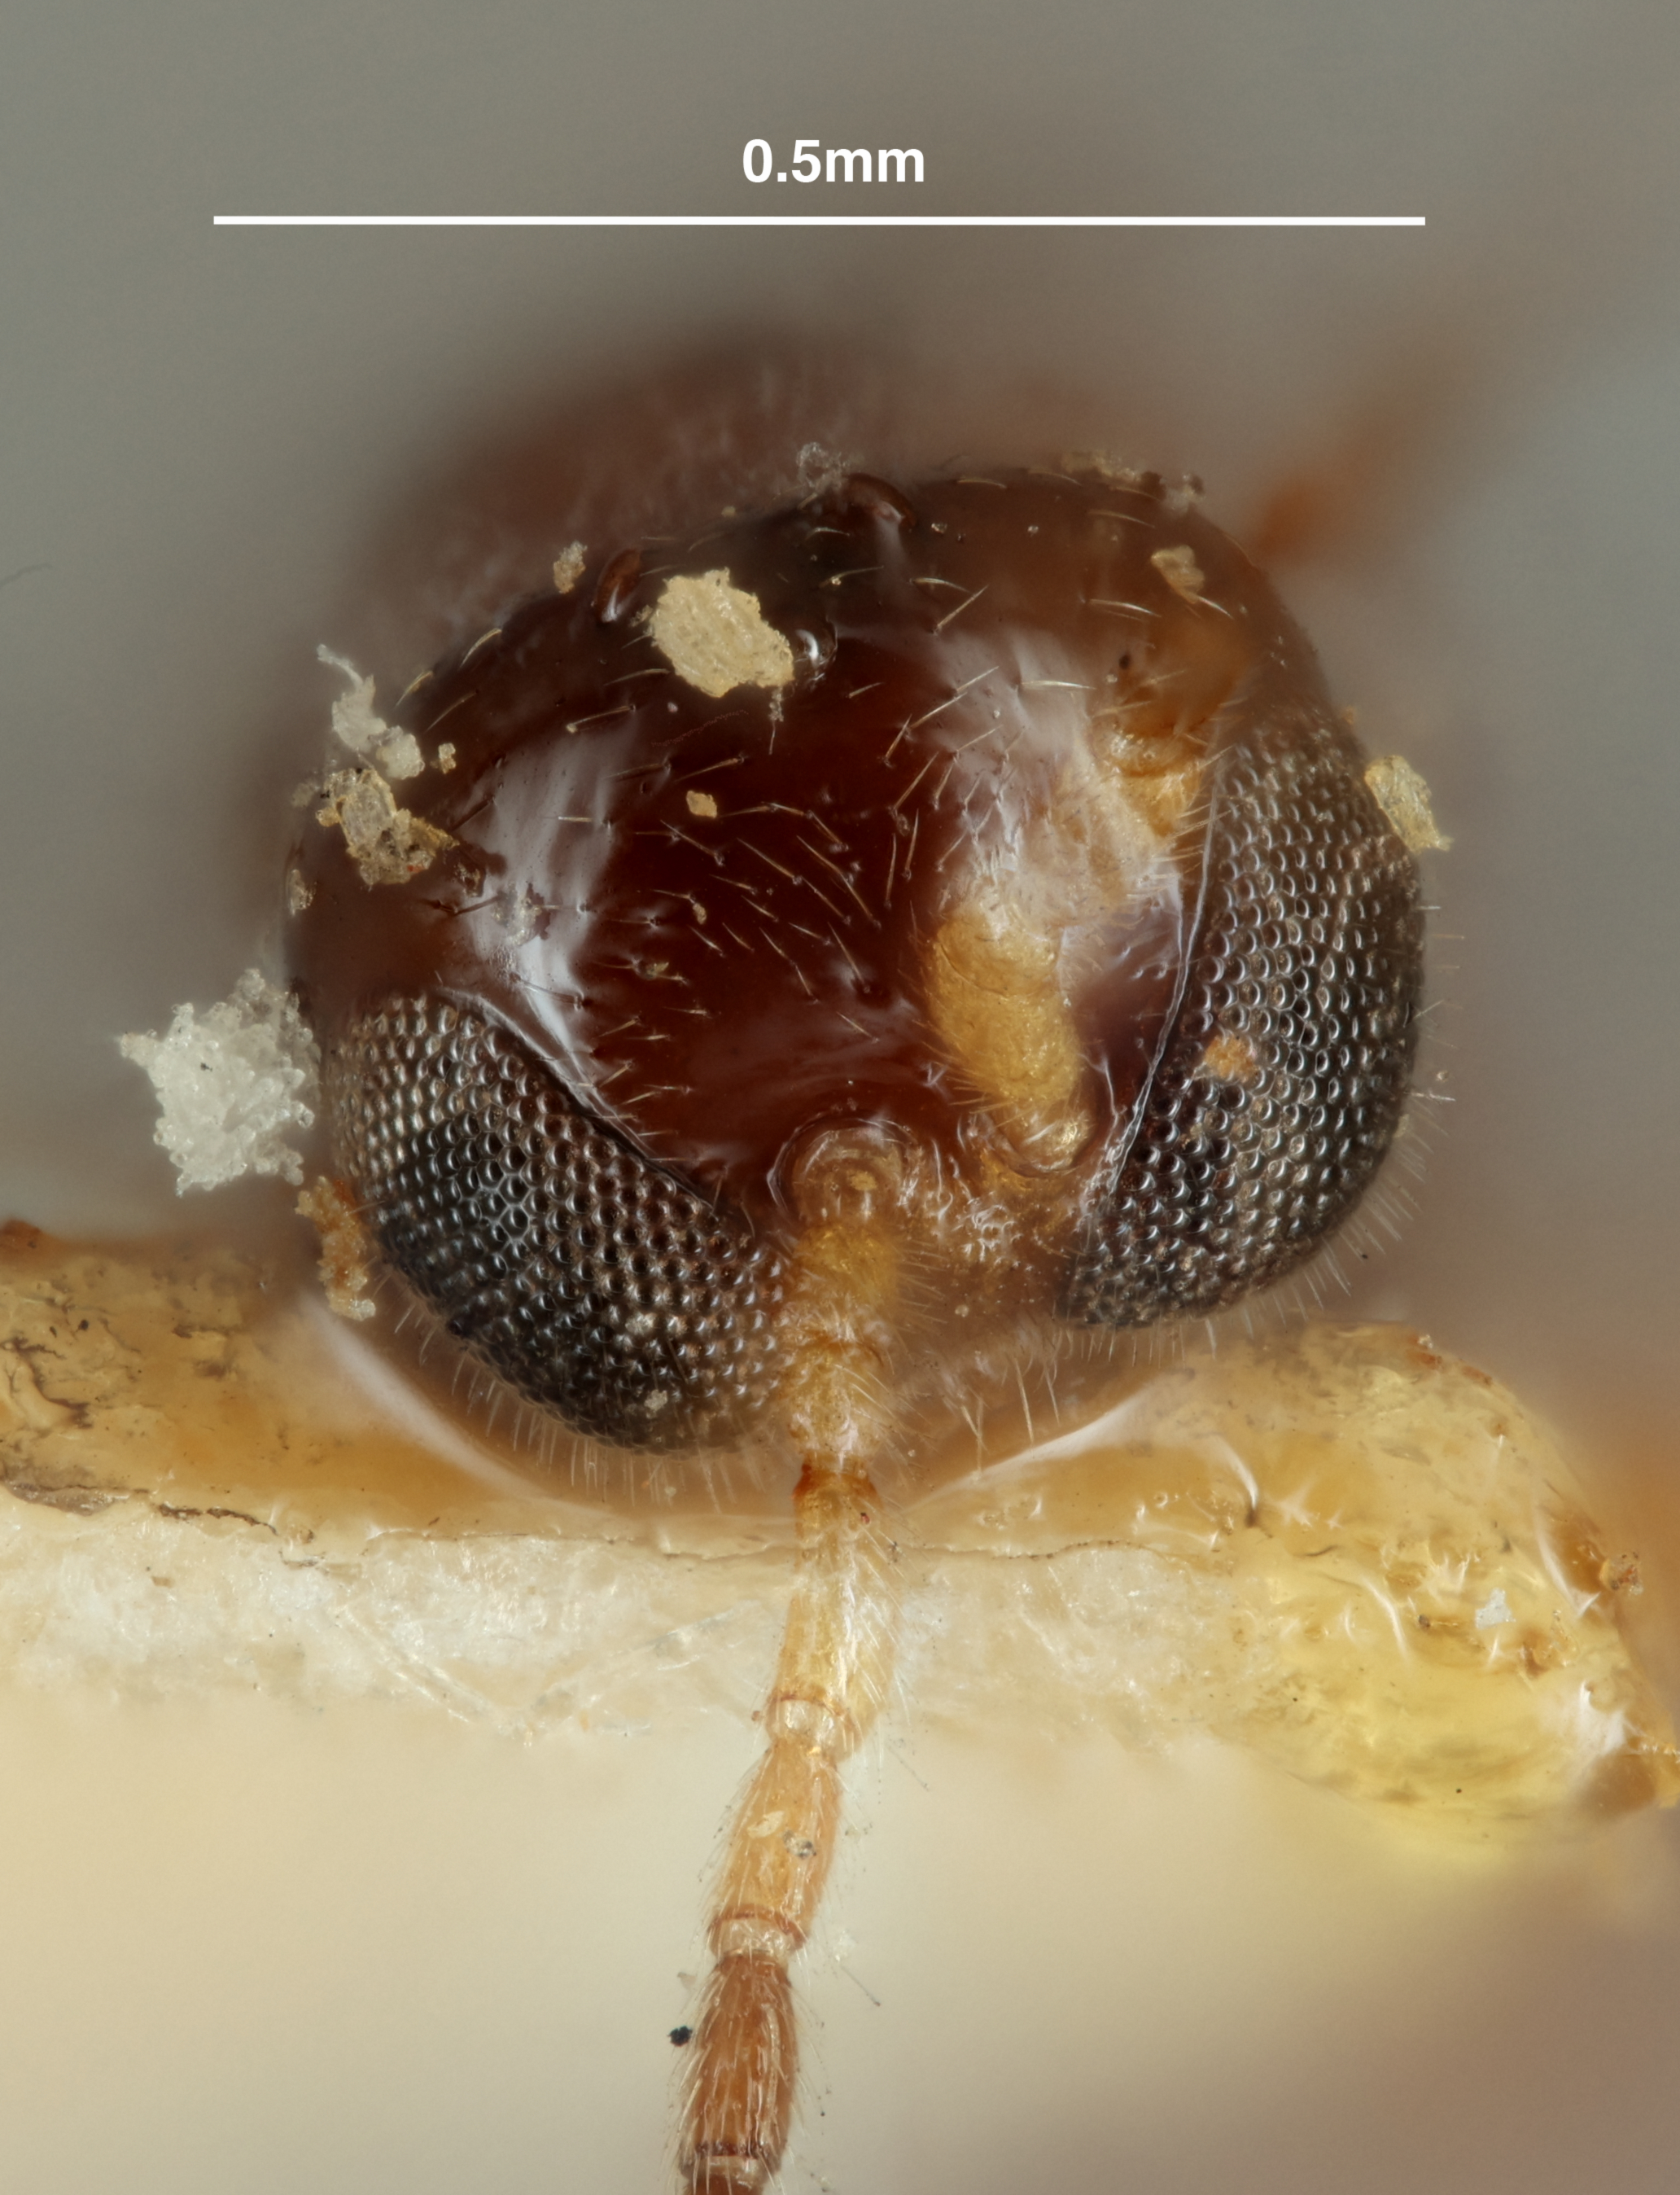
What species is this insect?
Cryptoxilos convergens
